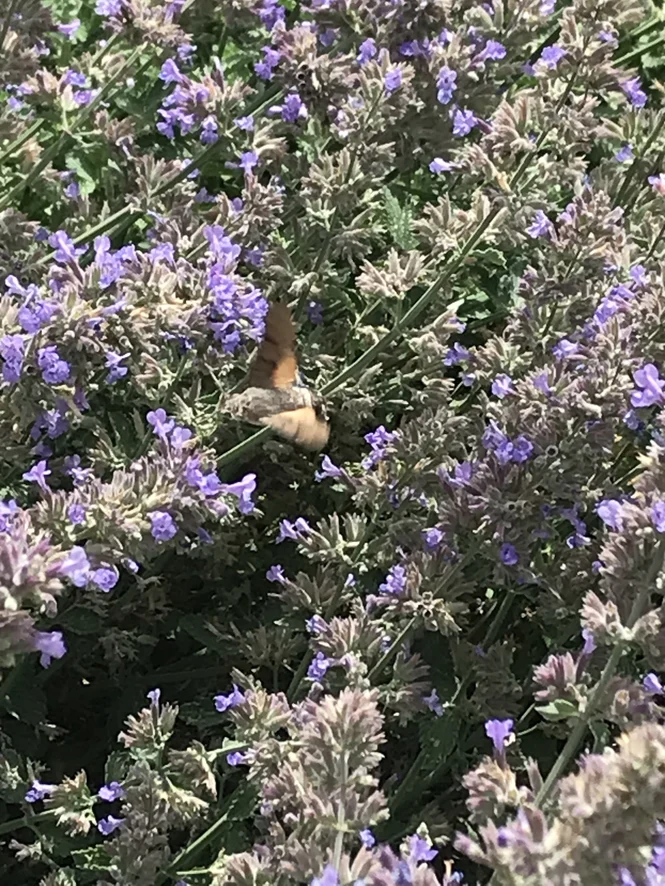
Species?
Macroglossum stellatarum
